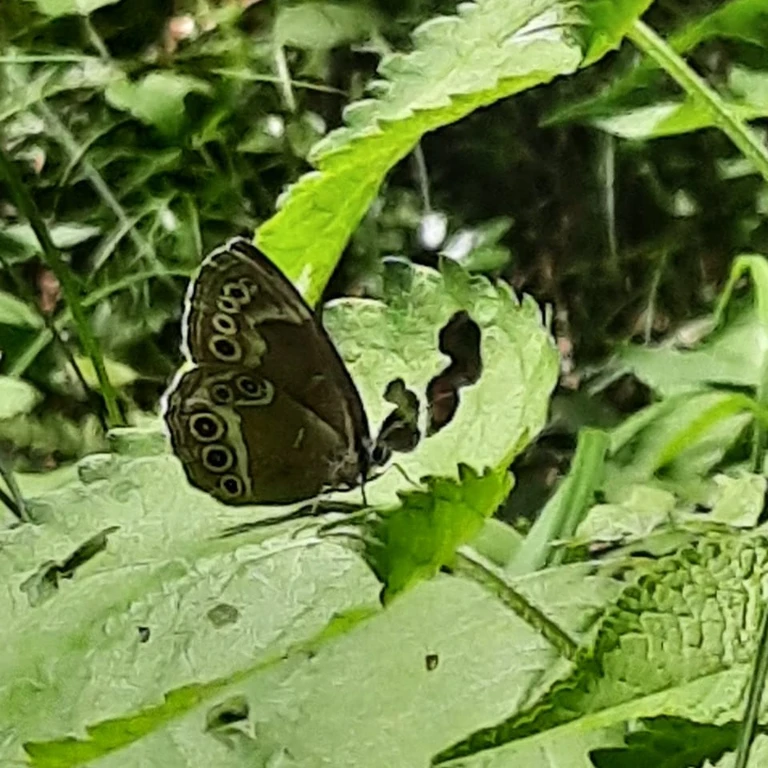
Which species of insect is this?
Lopinga achine (also Pararge achine)
